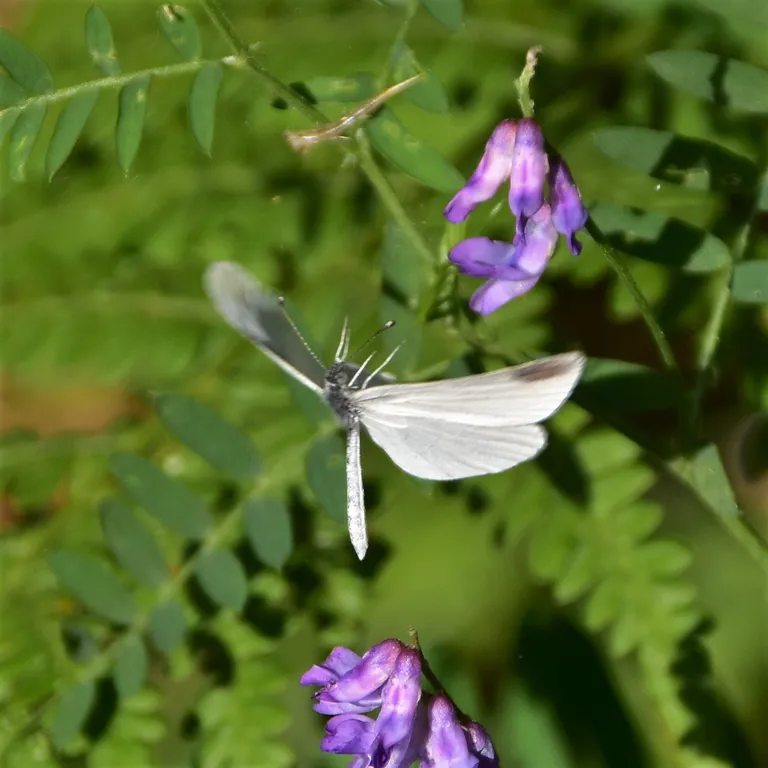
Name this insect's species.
Leptidea sinapis/juvernica
